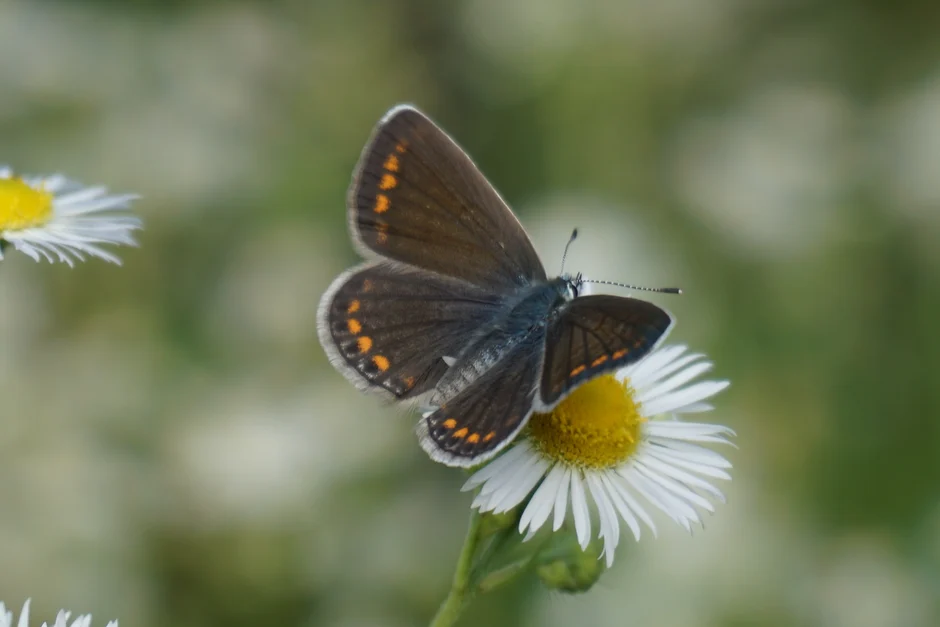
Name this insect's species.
Polyommatus icarus
